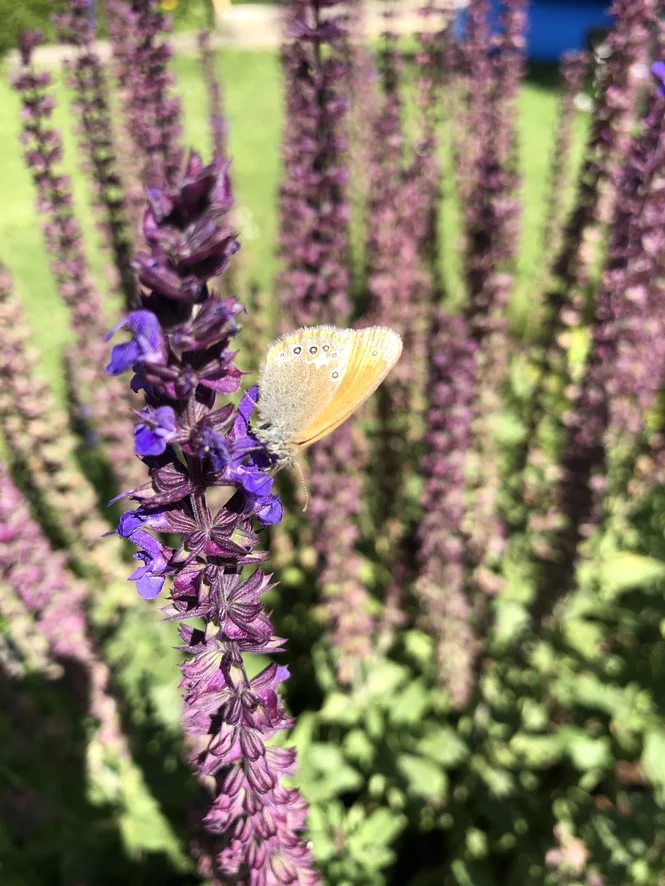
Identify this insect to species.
Coenonympha glycerion (also Coenonympha iphis)
